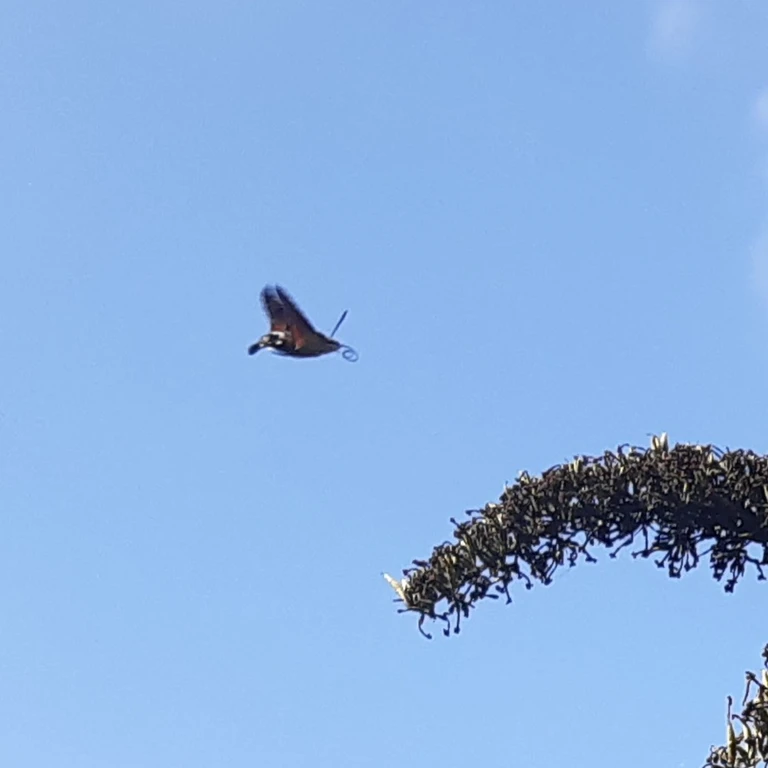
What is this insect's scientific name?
Macroglossum stellatarum
